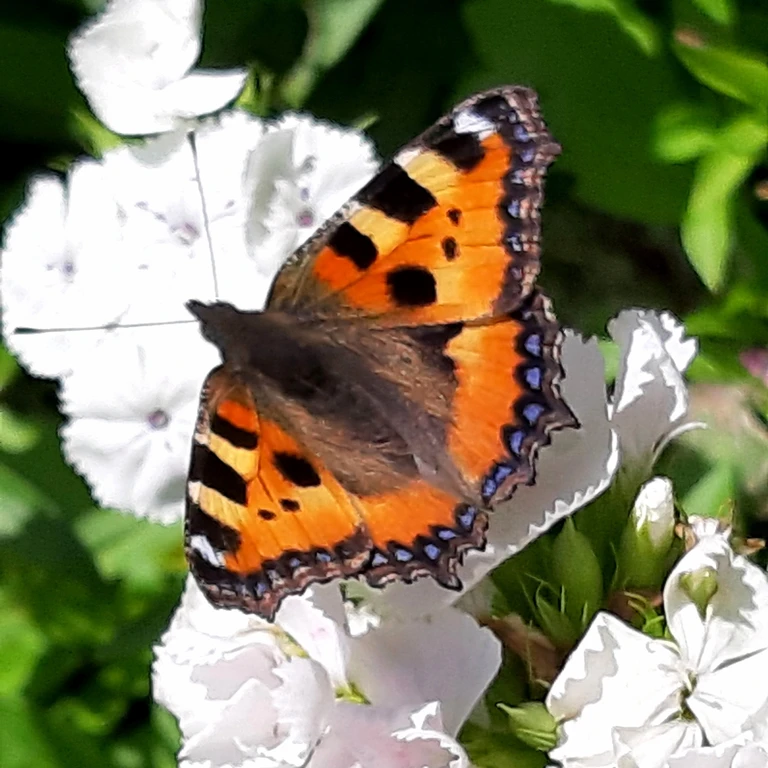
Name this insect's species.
Aglais urticae
